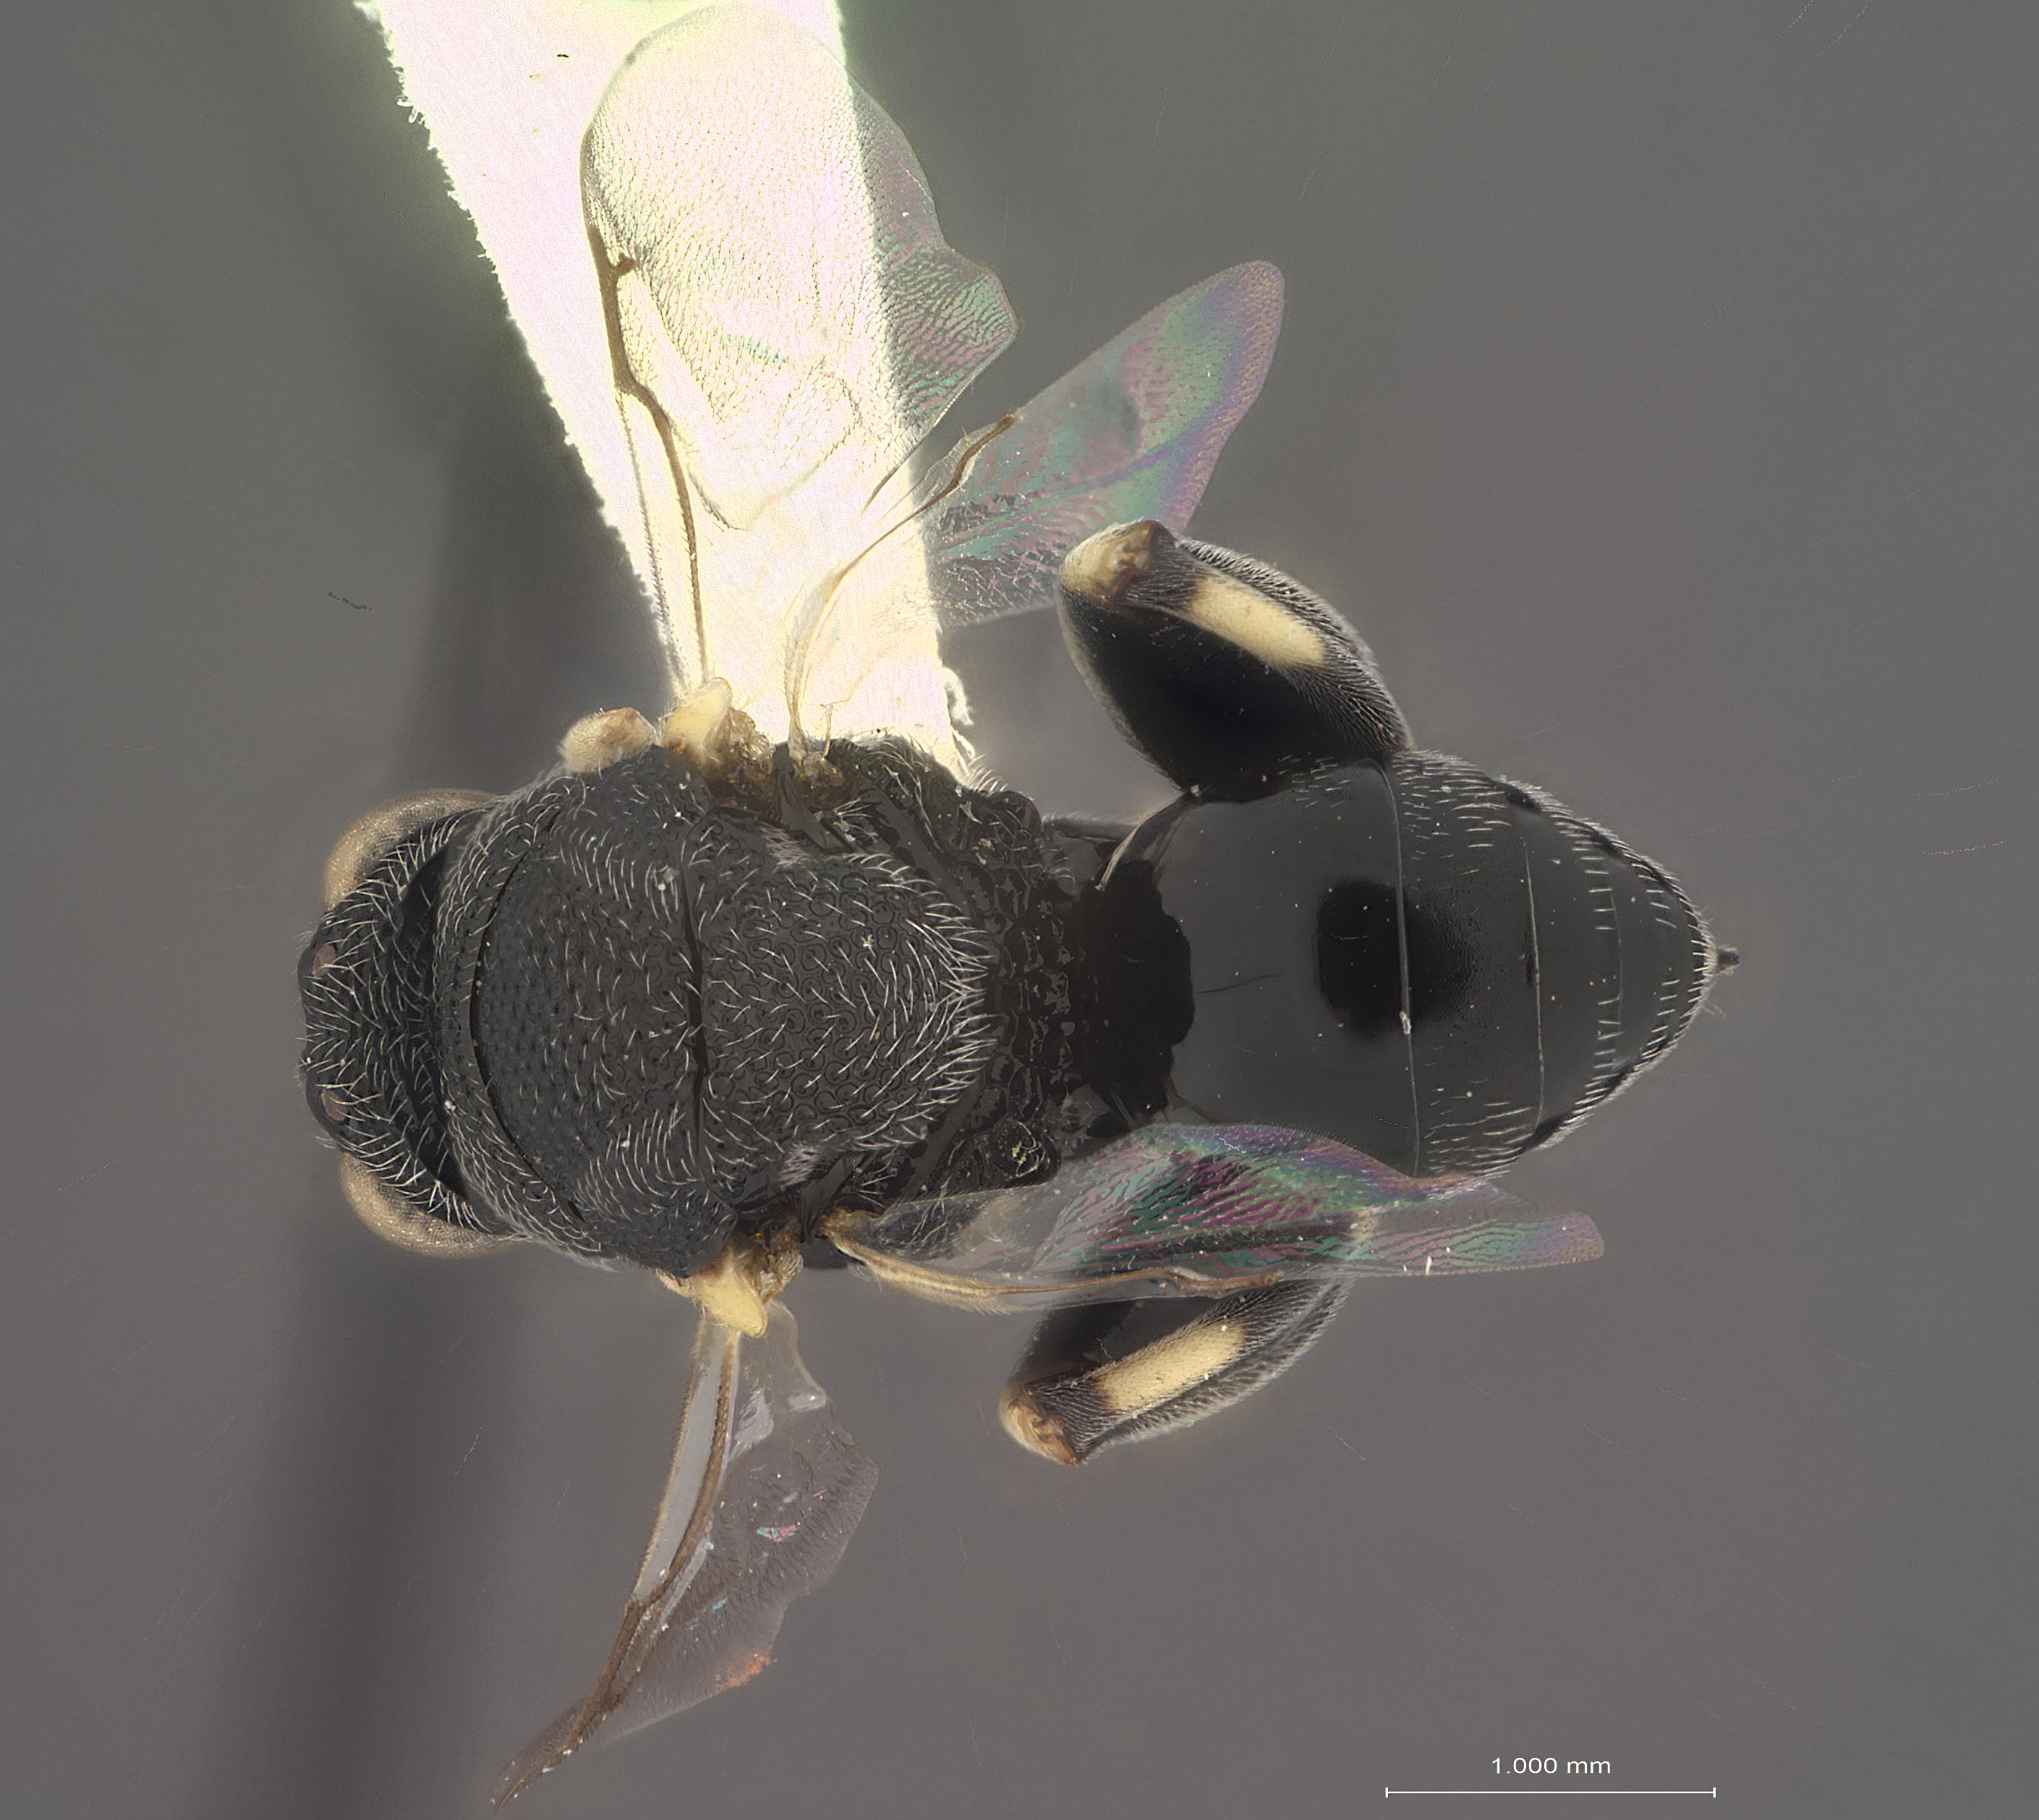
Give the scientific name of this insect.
Brachymeria russelli
